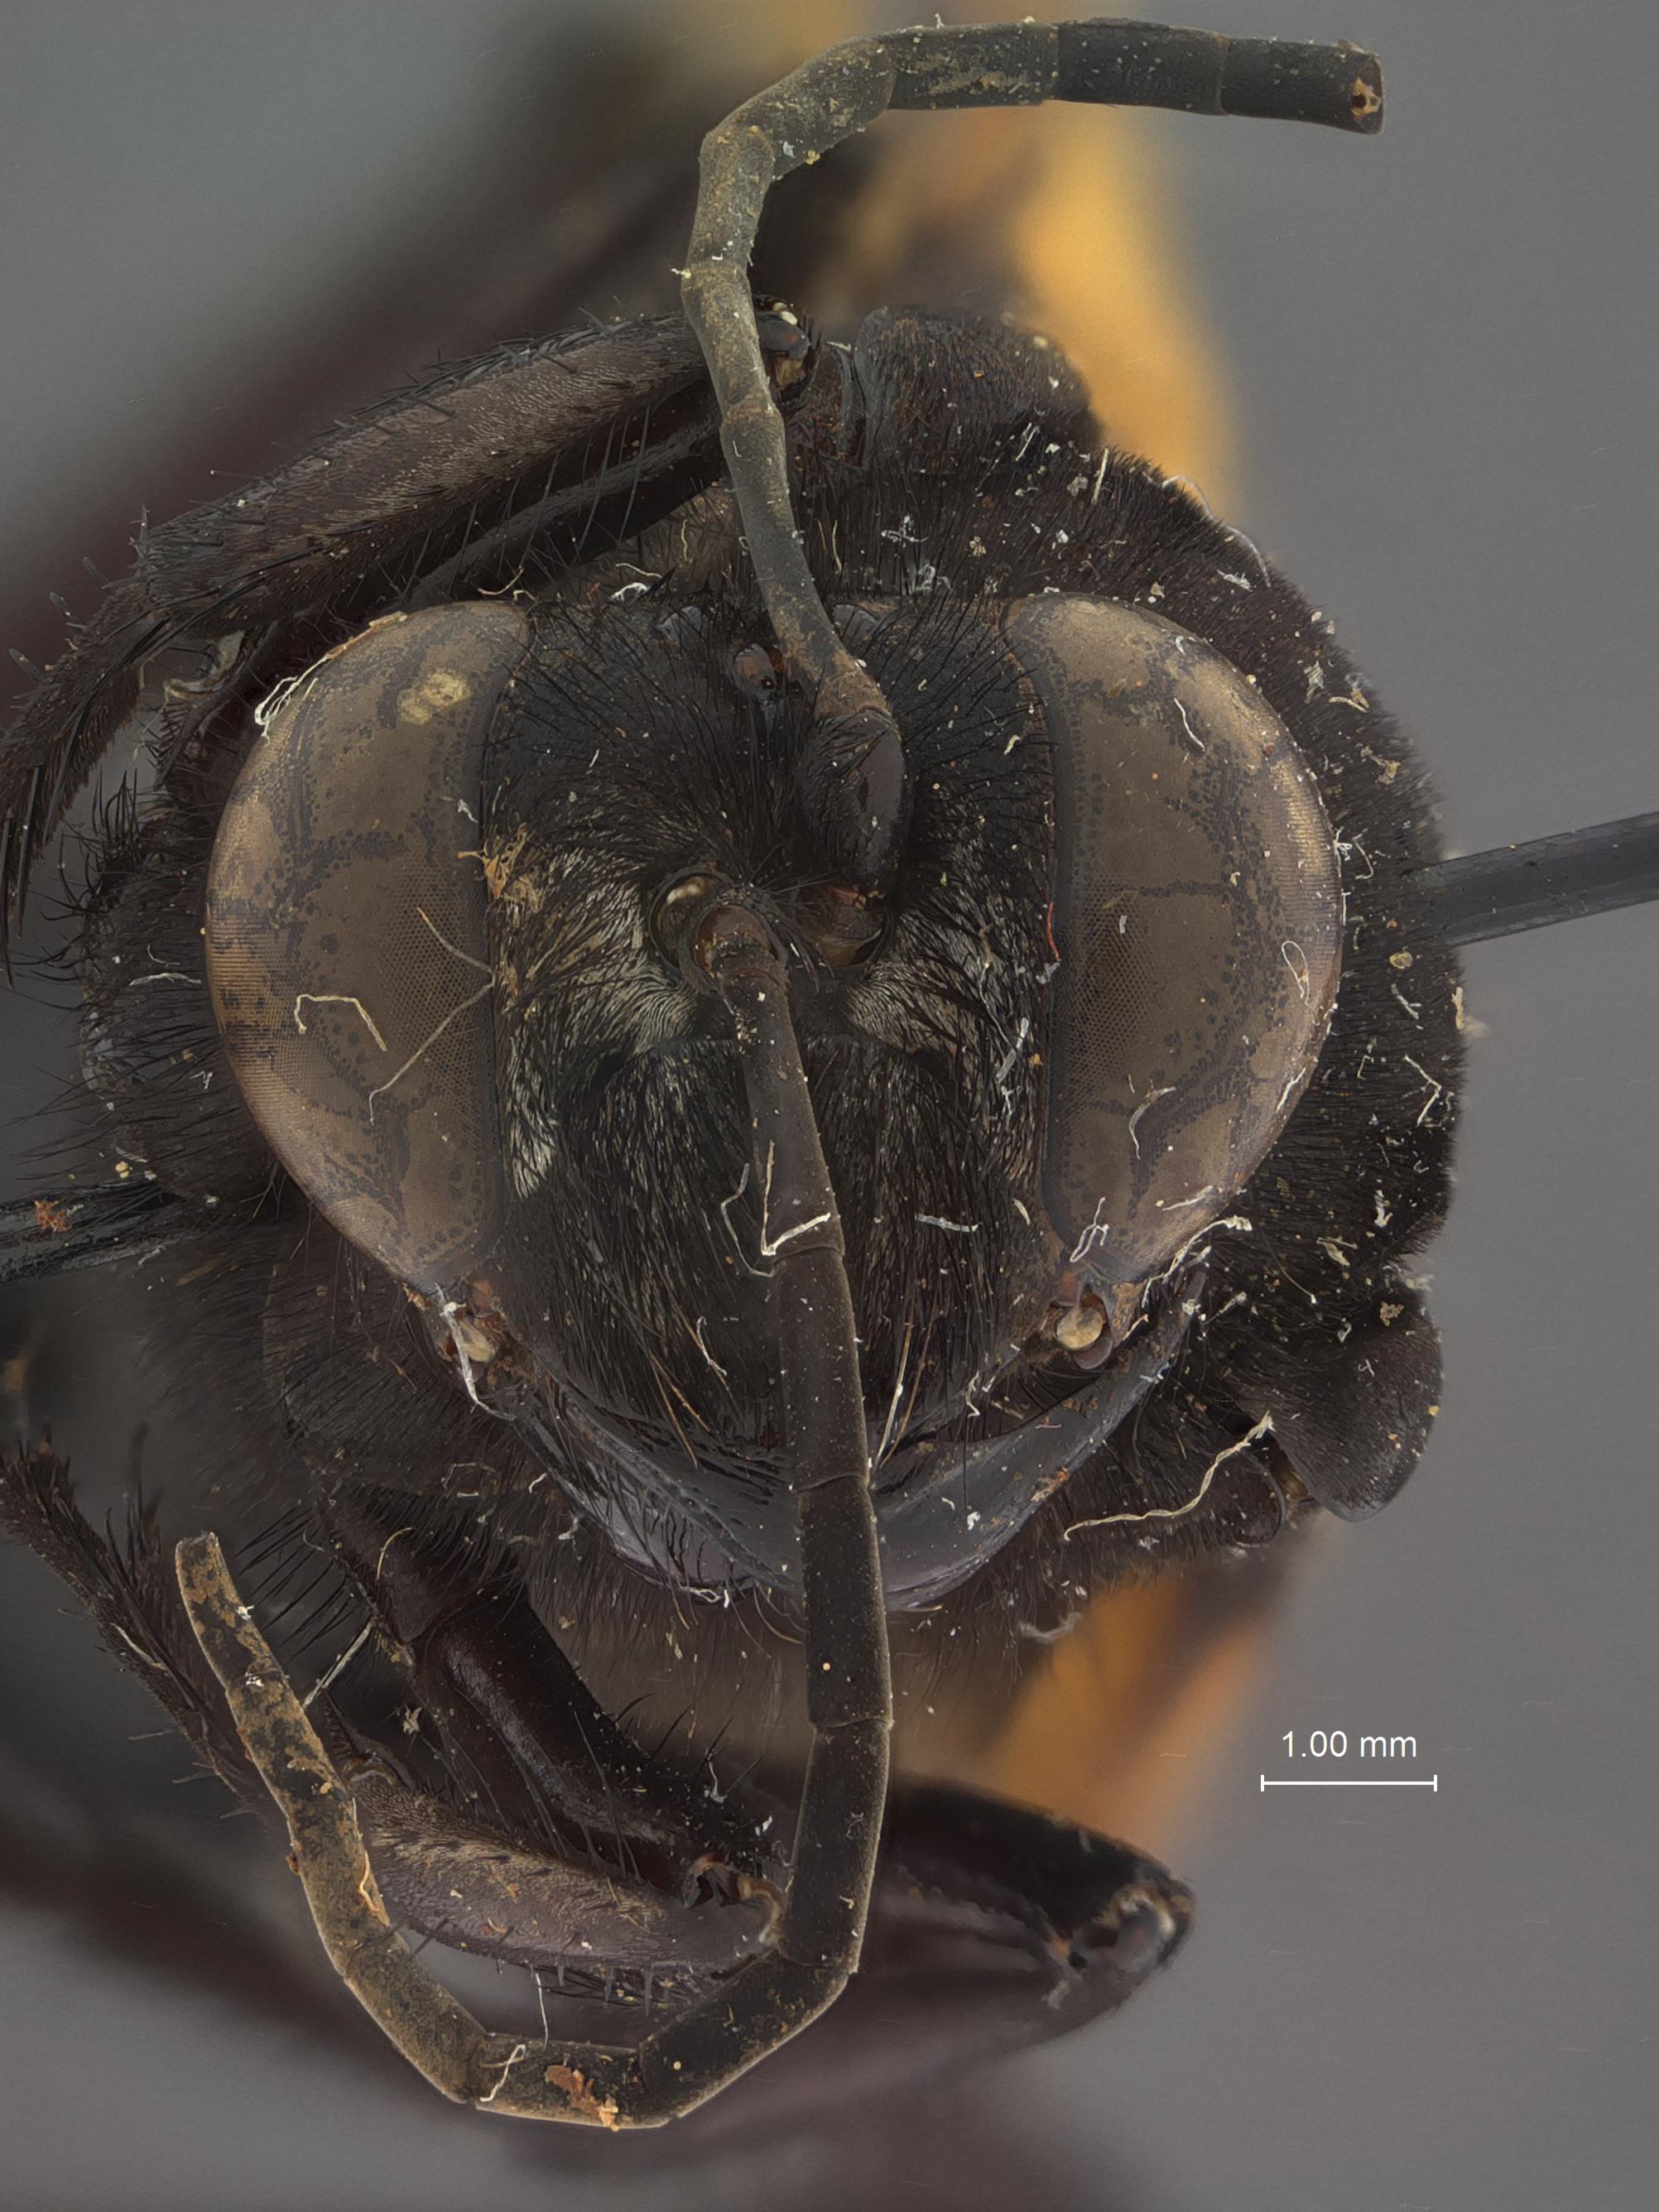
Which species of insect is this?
Sphex mimeticus
